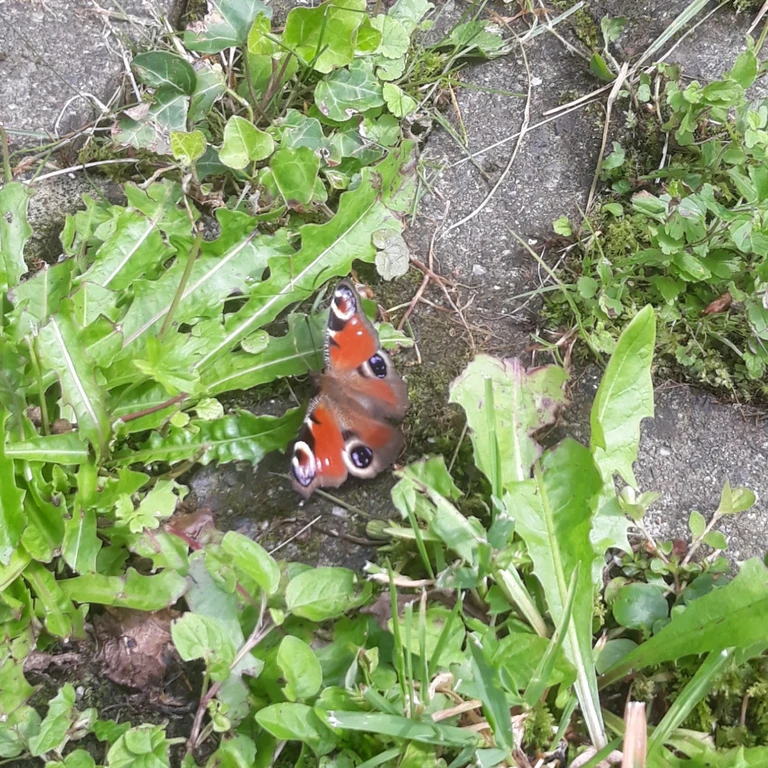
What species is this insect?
Aglais io
